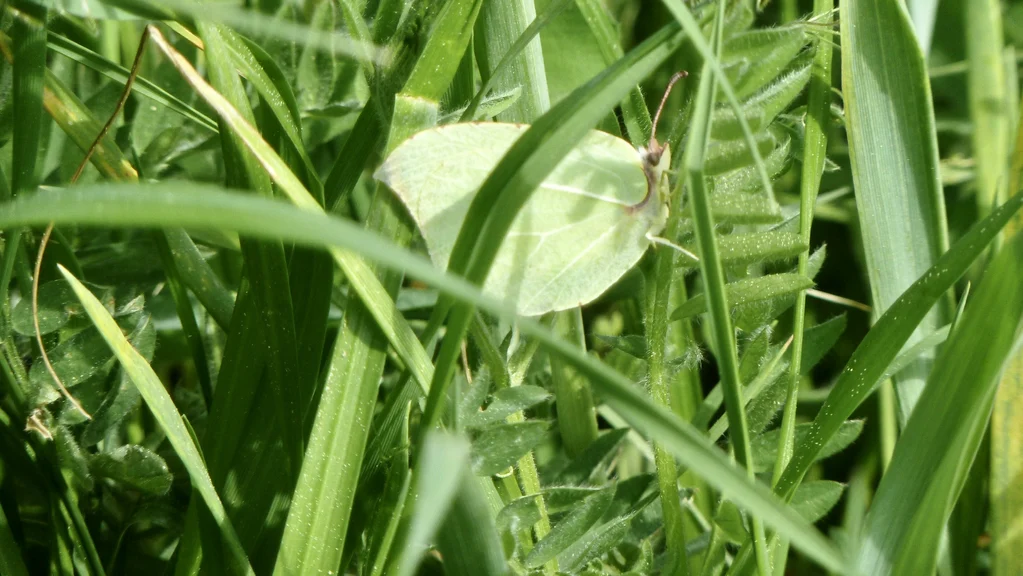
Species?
Gonepteryx rhamni
